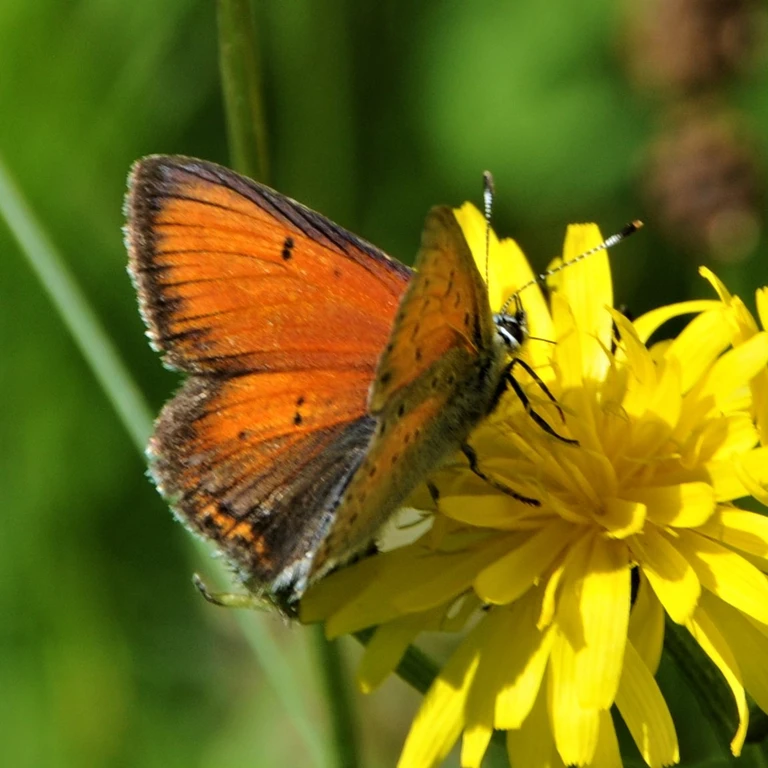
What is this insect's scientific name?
Lycaena hippothoe (also Palaeochrysophanus hippothoe)
